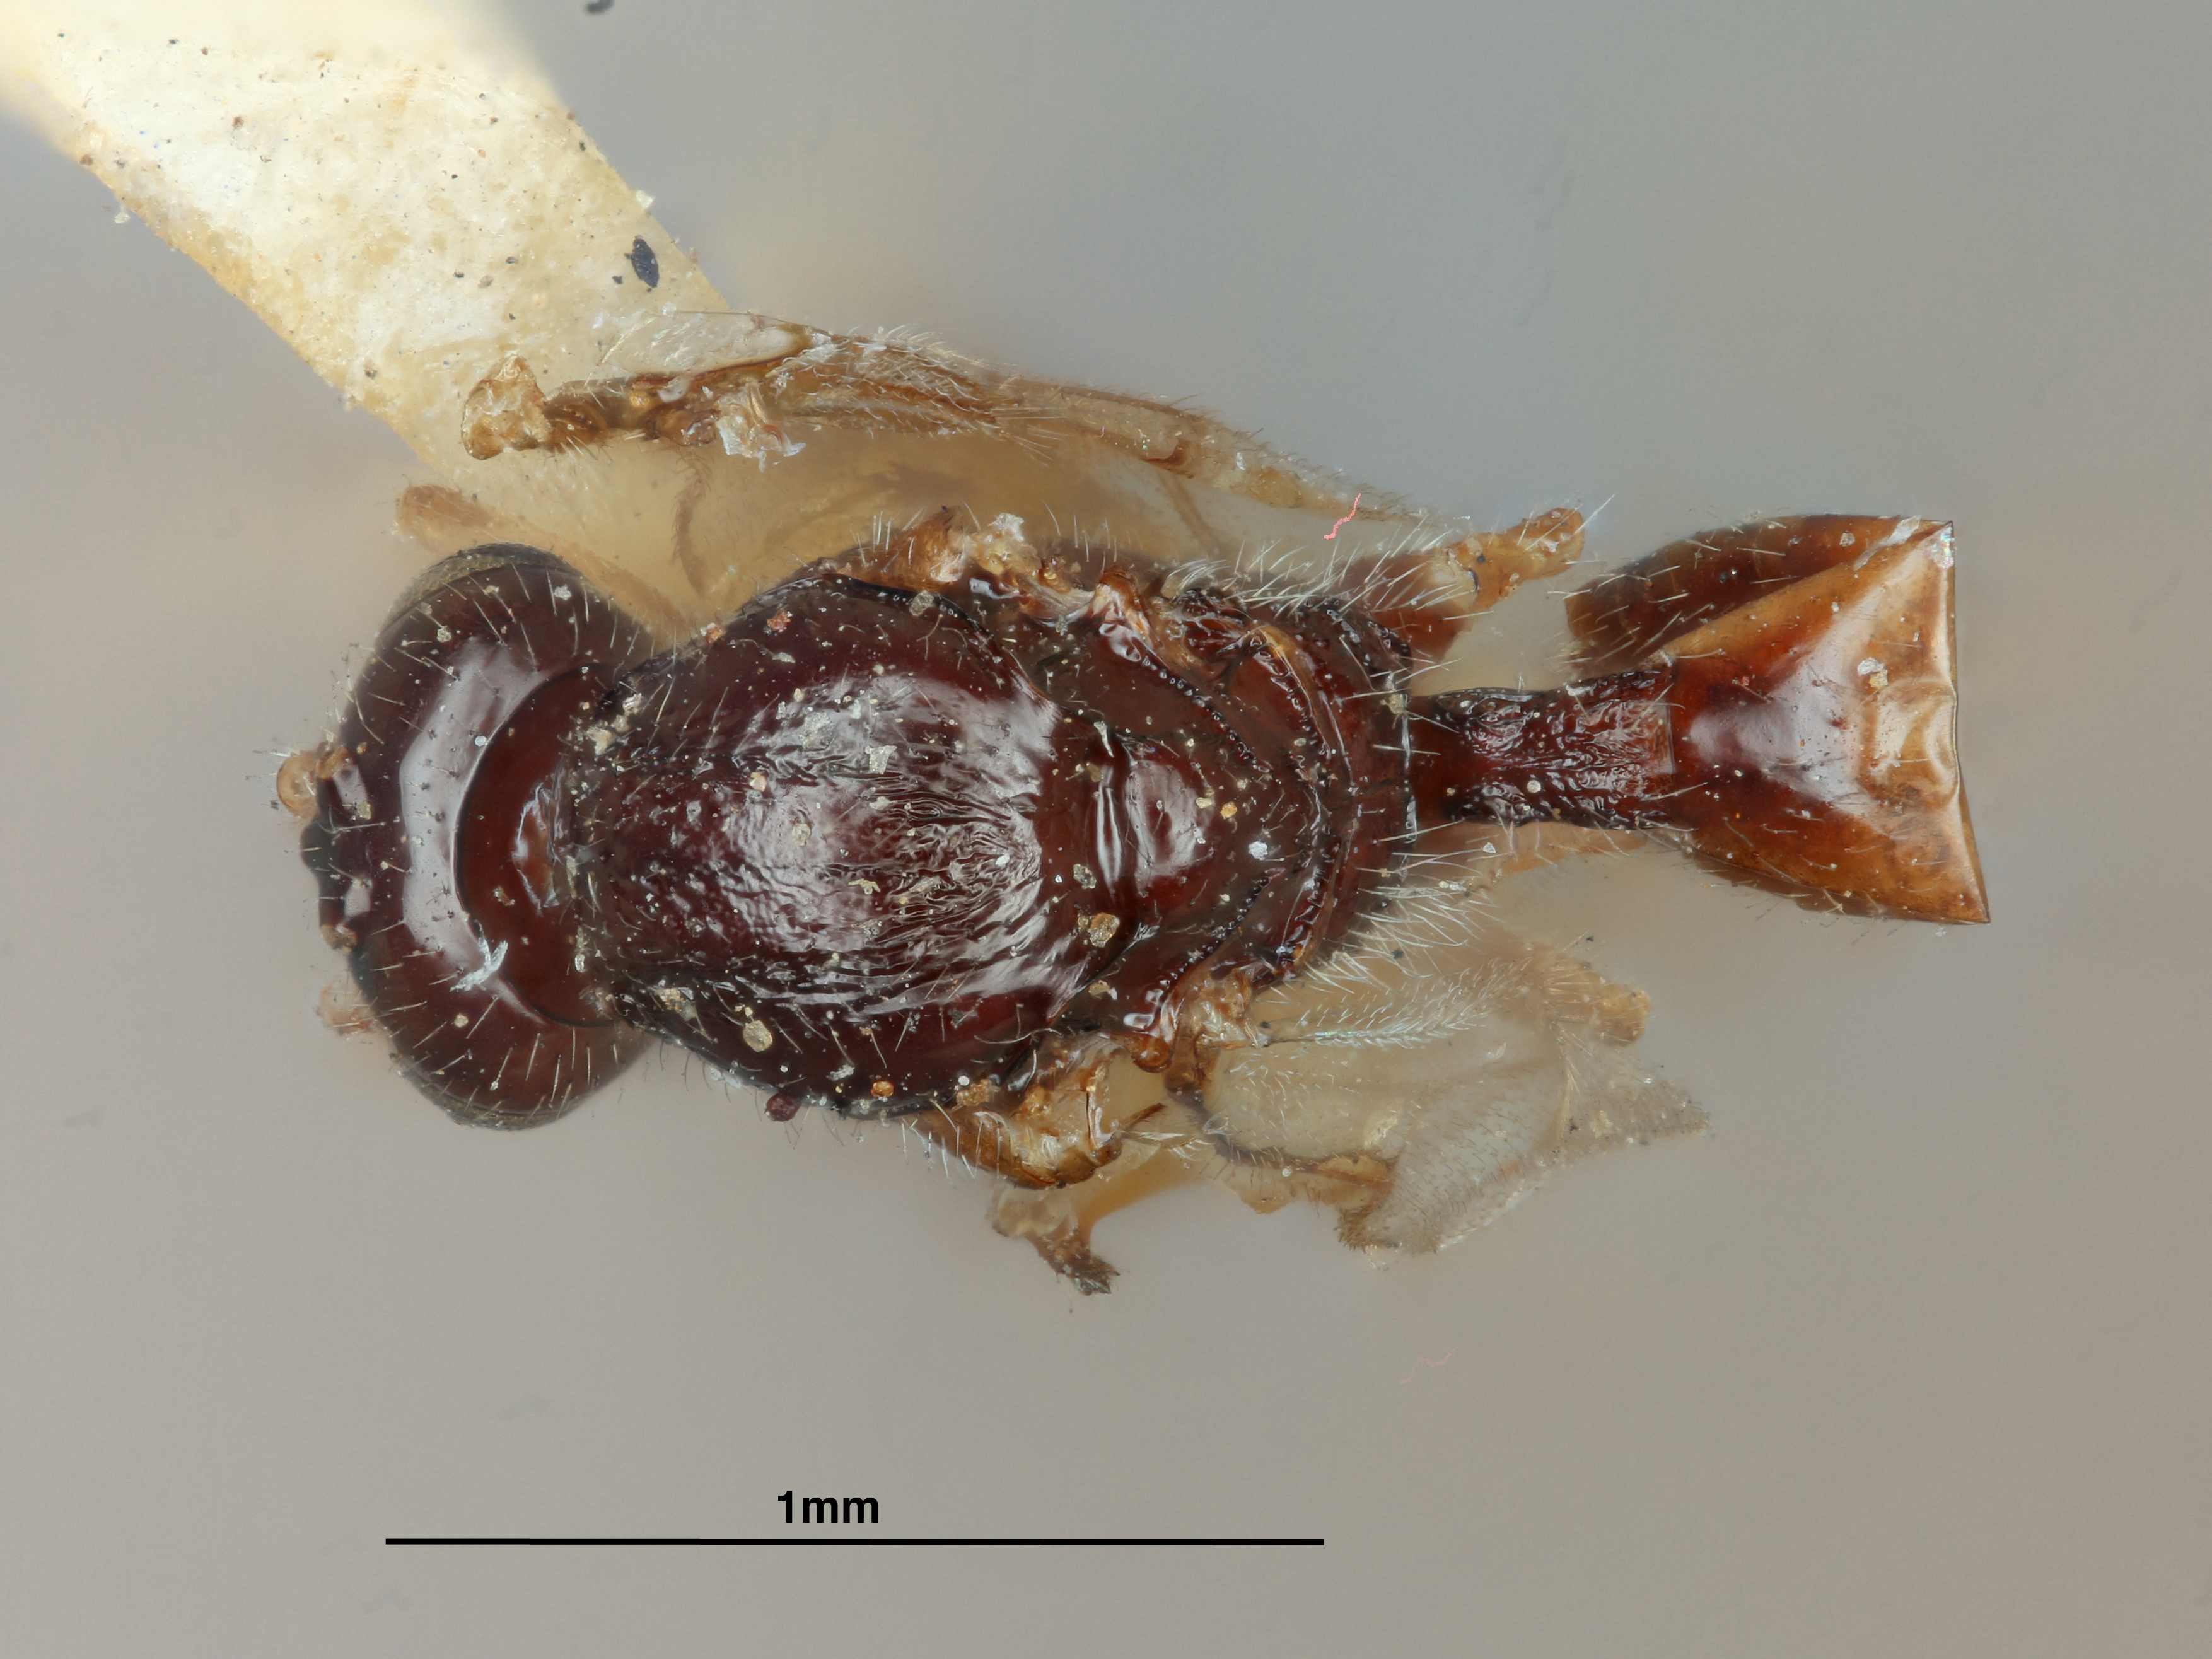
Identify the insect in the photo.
Aphidius procephali
